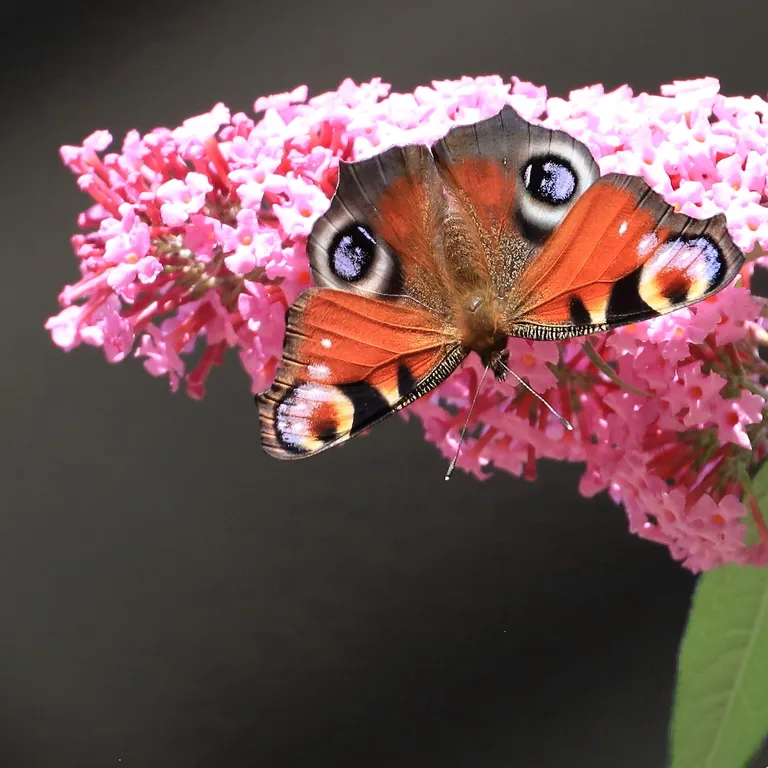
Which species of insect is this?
Aglais io
